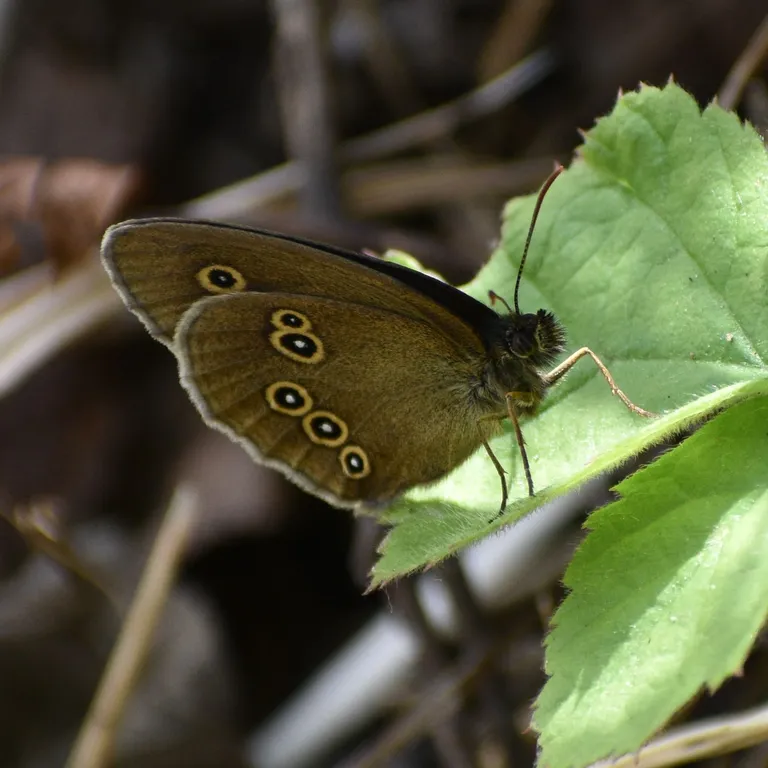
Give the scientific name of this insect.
Aphantopus hyperantus
